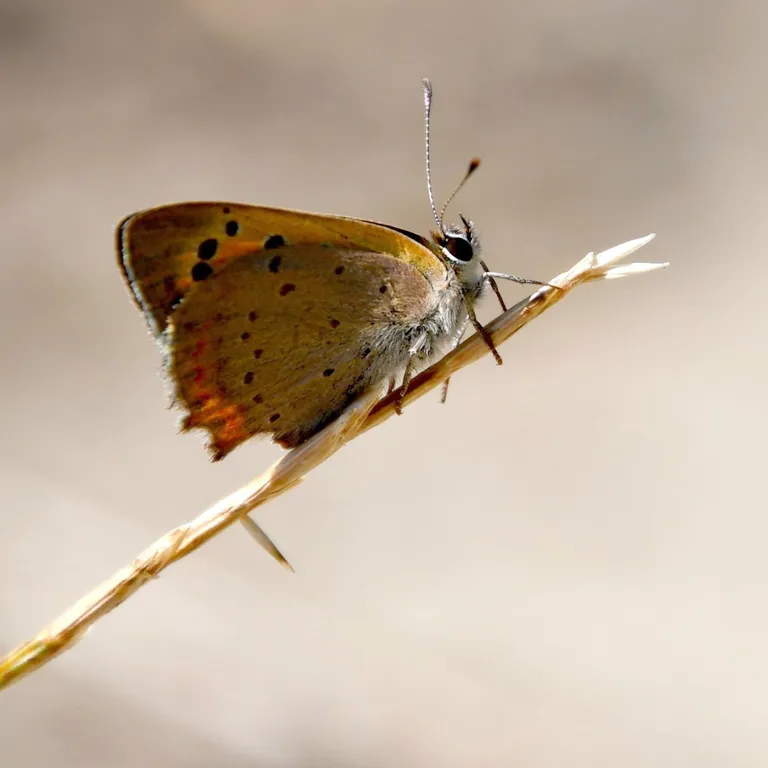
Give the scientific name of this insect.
Lycaena phlaeas
